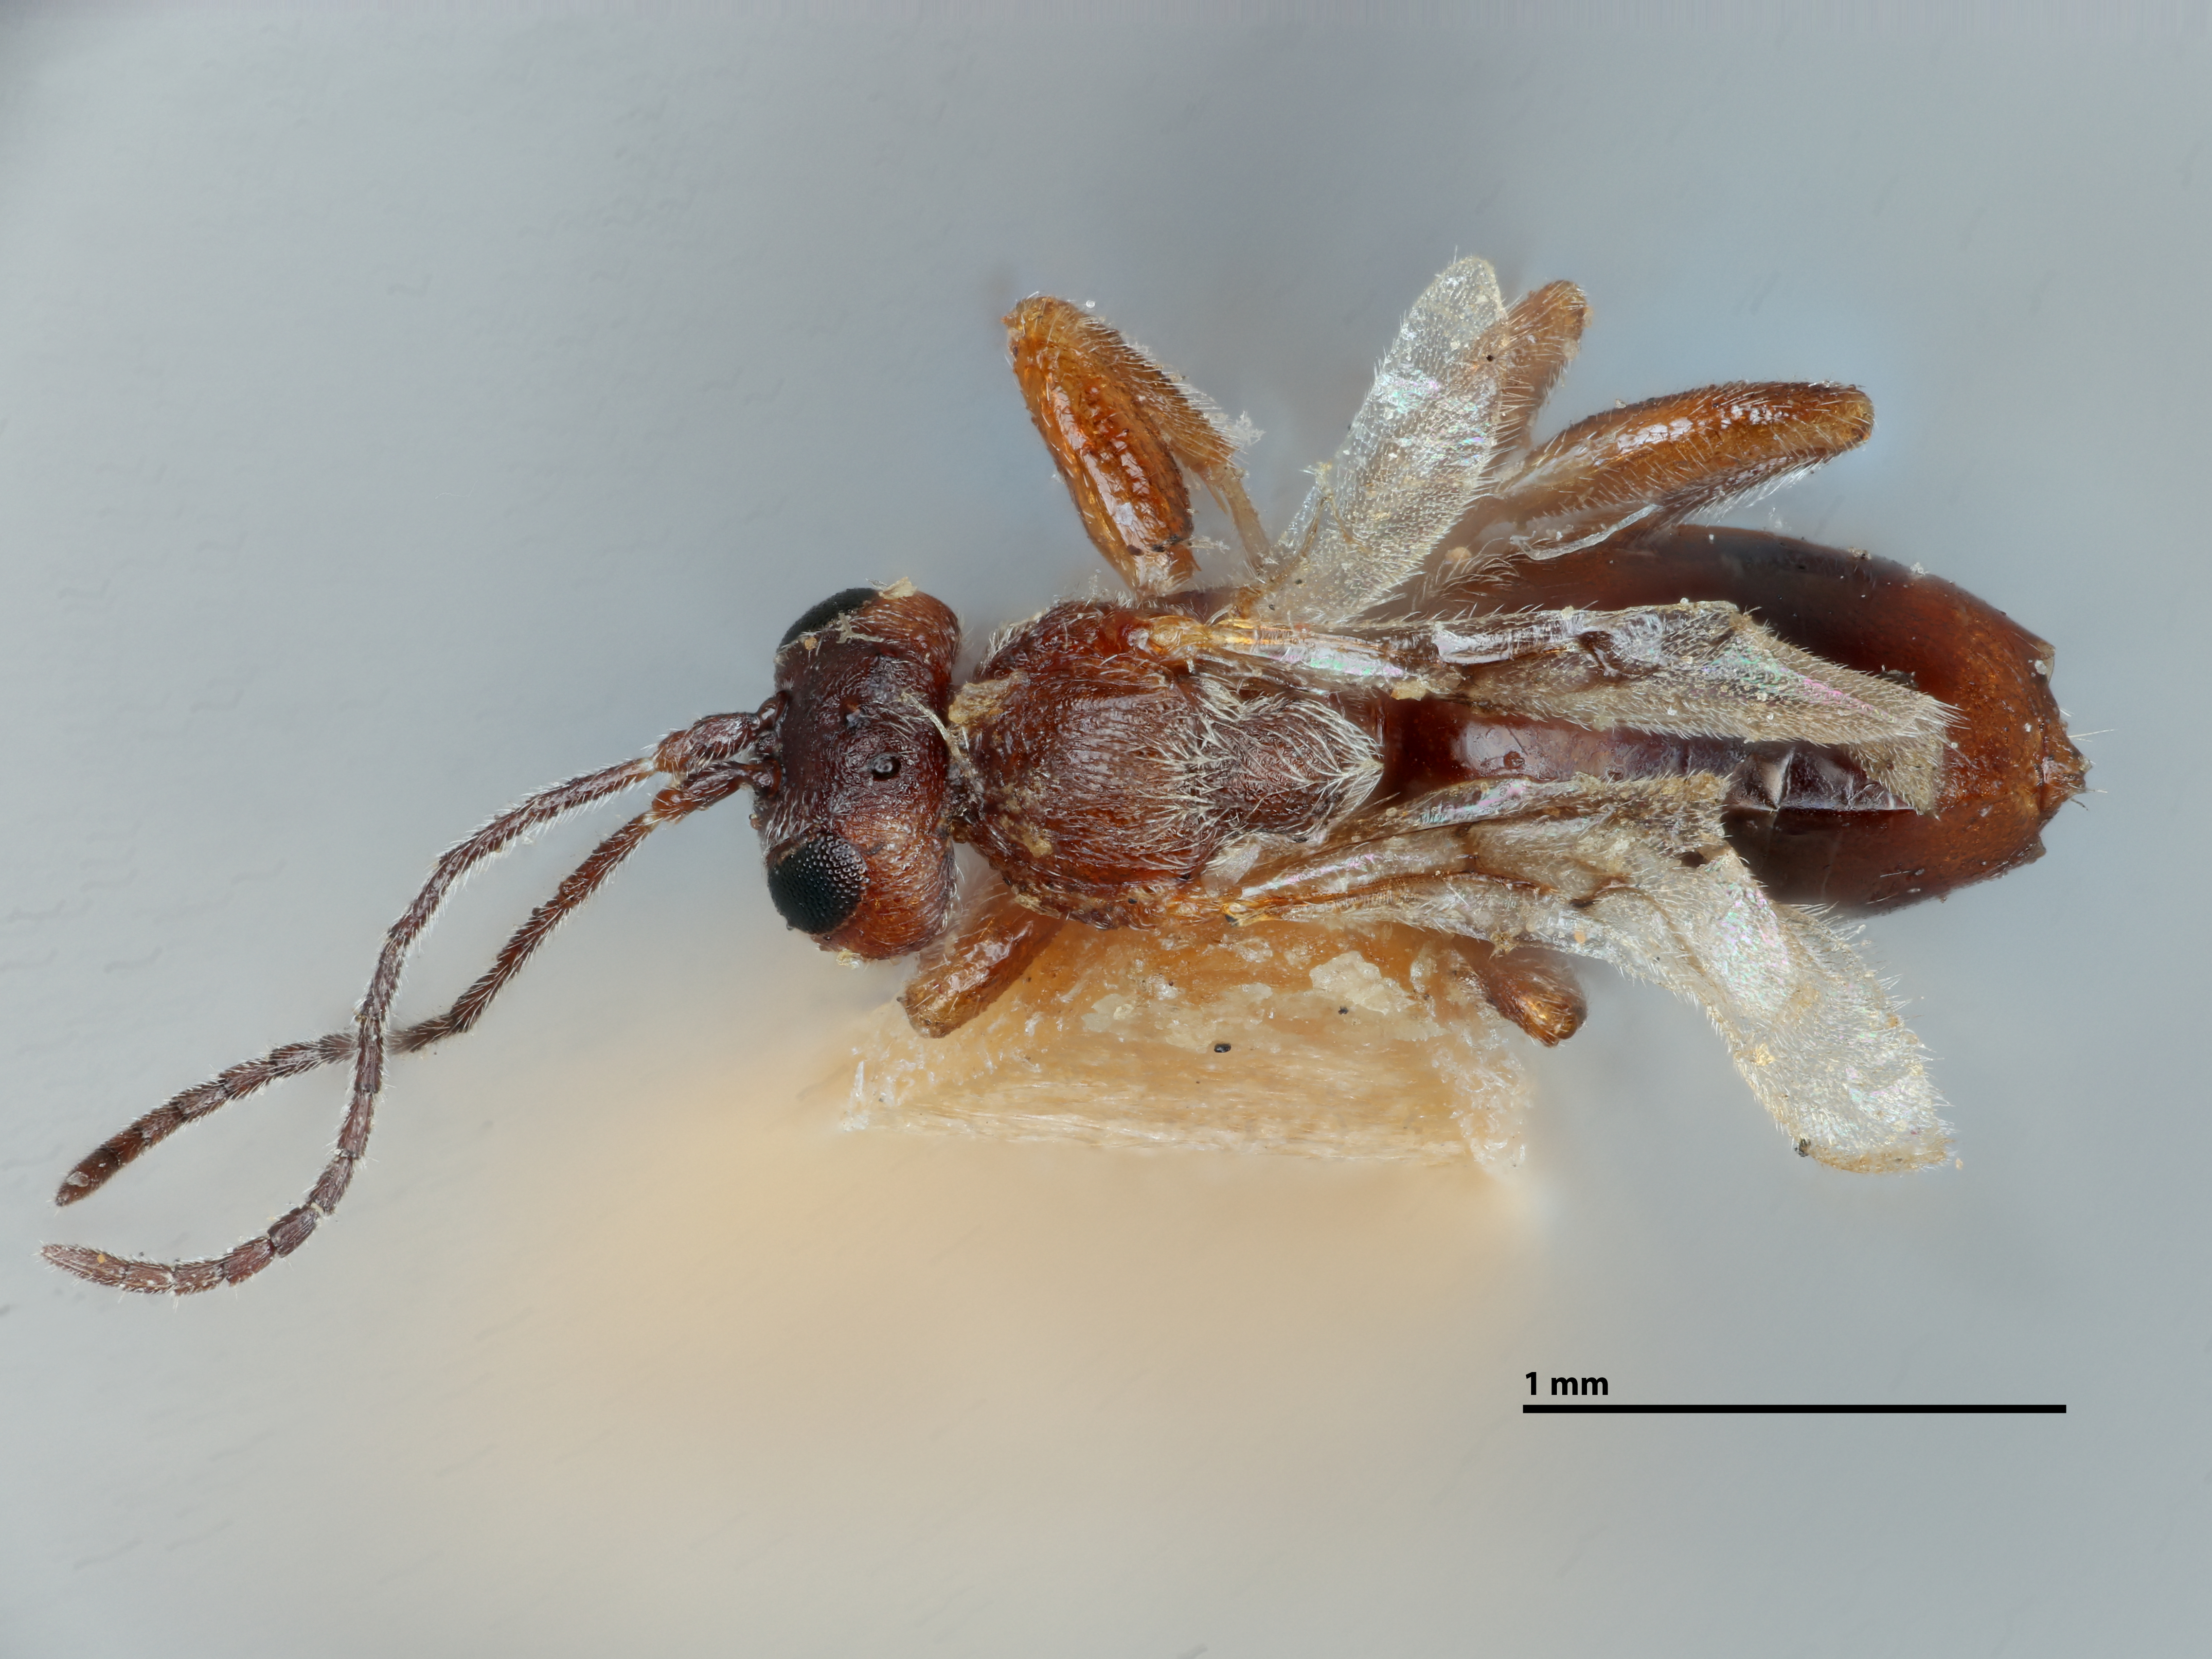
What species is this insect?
Acraspis insolens
